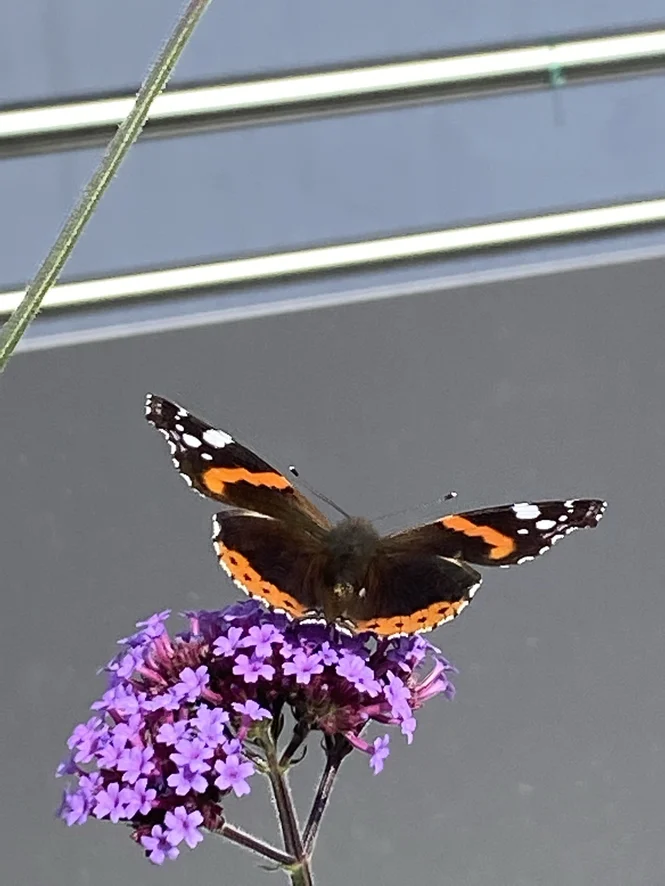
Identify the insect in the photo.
Vanessa atalanta
